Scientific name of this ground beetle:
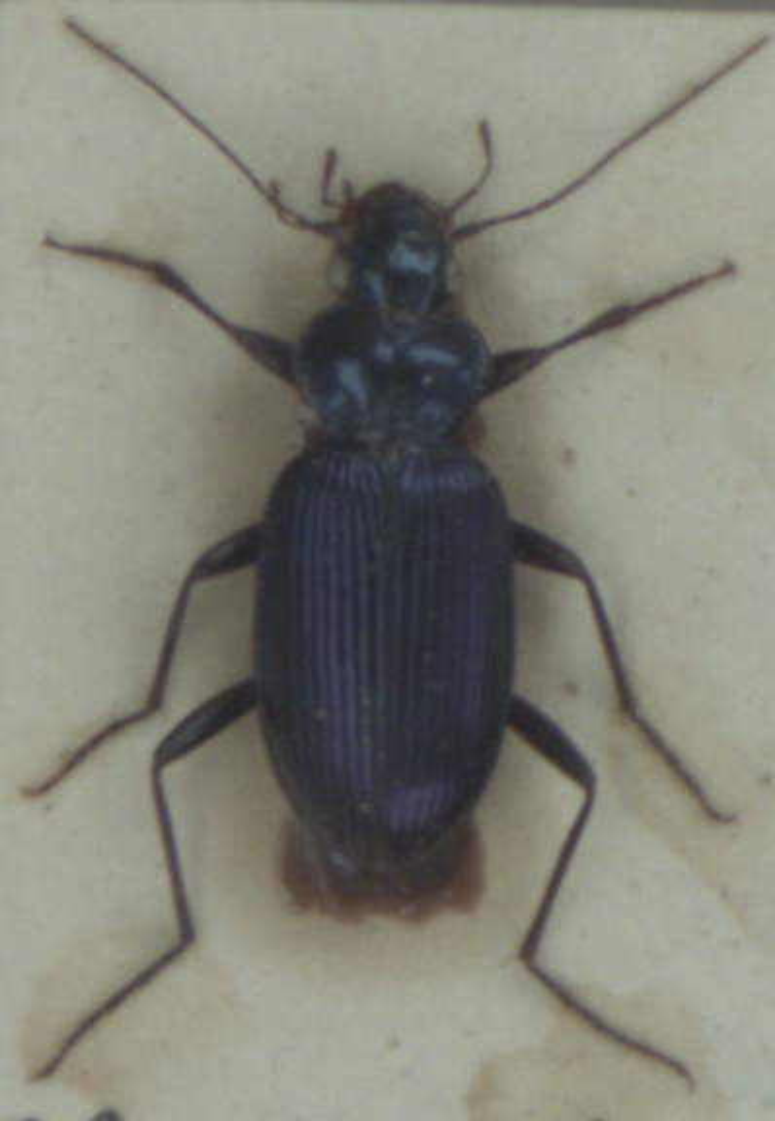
Leistus spinibarbis
